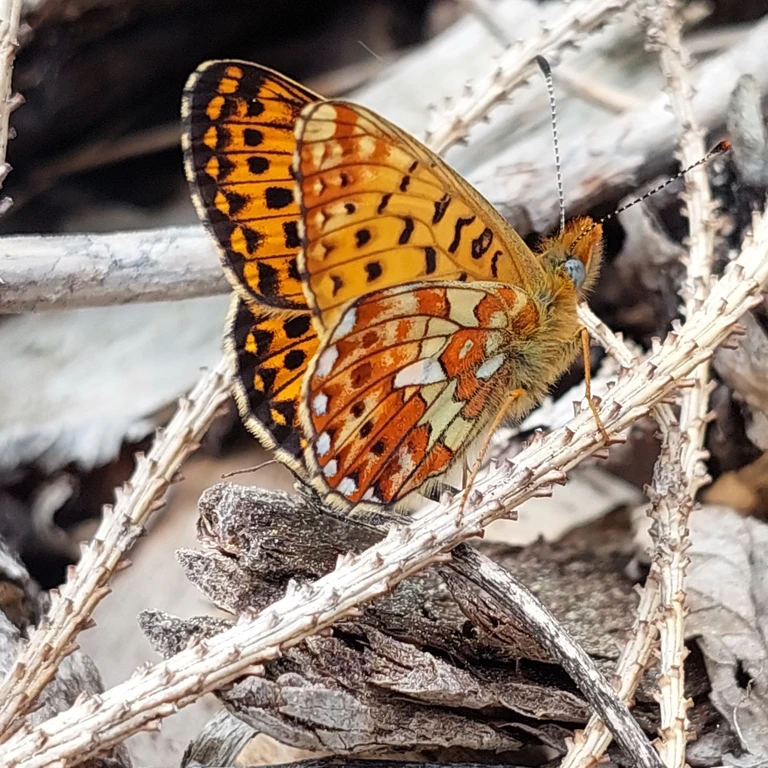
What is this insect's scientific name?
Boloria euphrosyne (also Clossiana euphrosyne)
